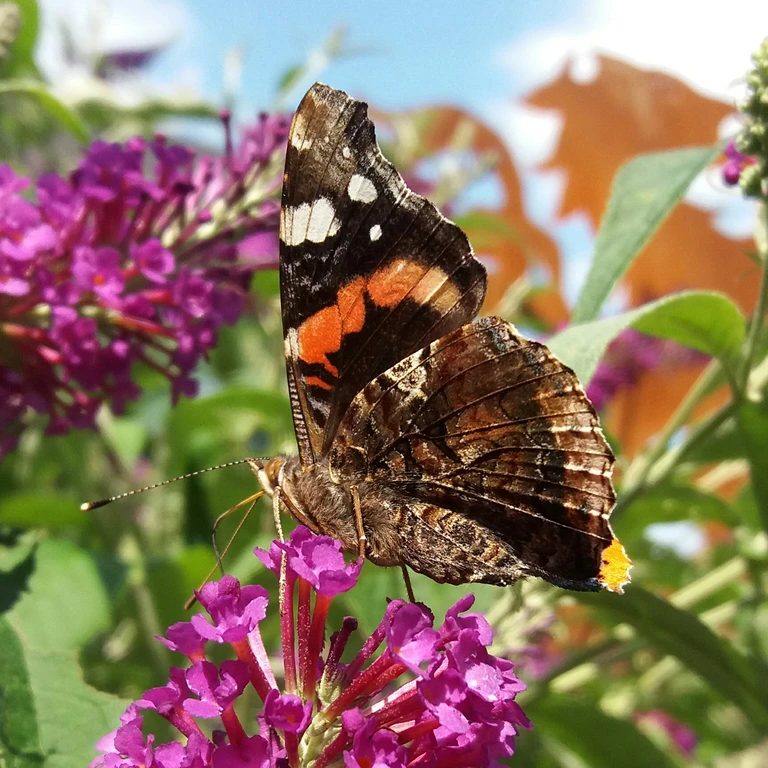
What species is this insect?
Vanessa atalanta
